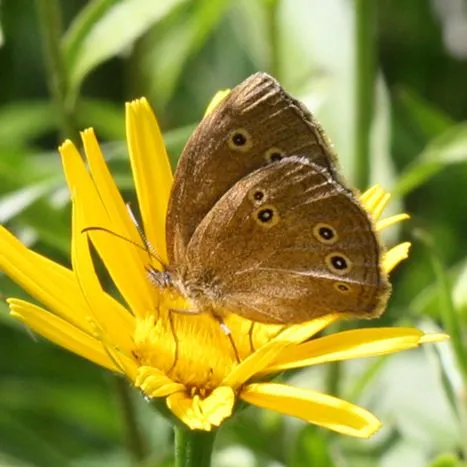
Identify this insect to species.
Aphantopus hyperantus
